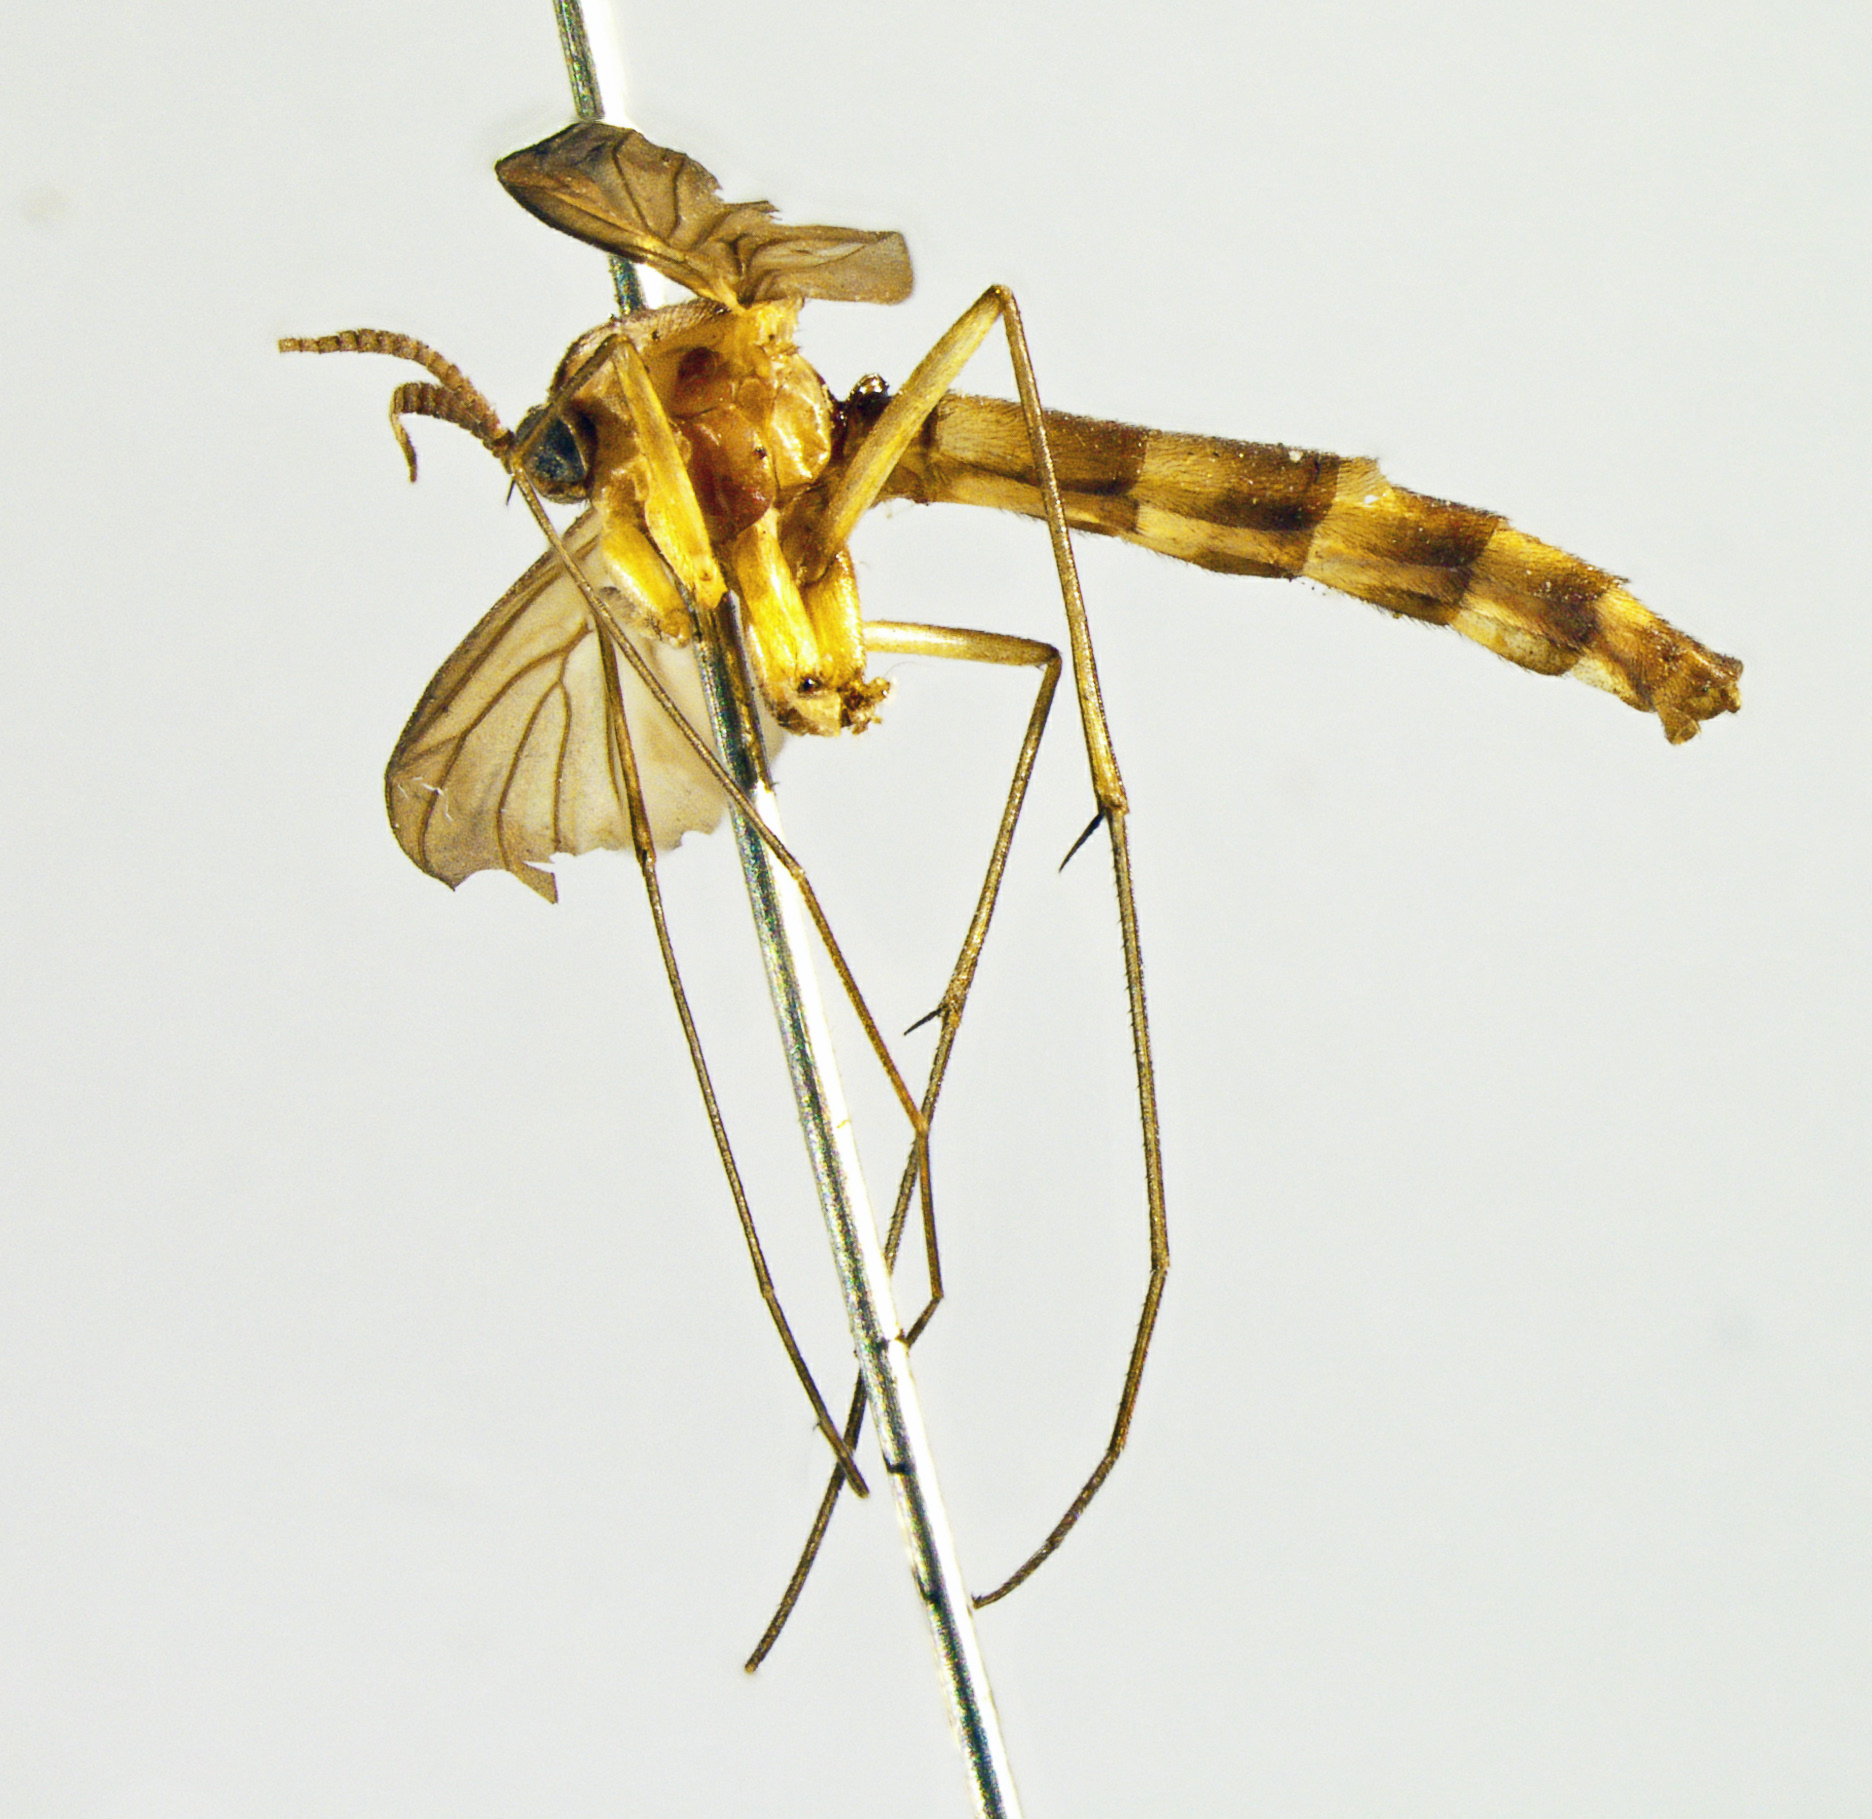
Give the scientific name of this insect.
Platyura fasciola
